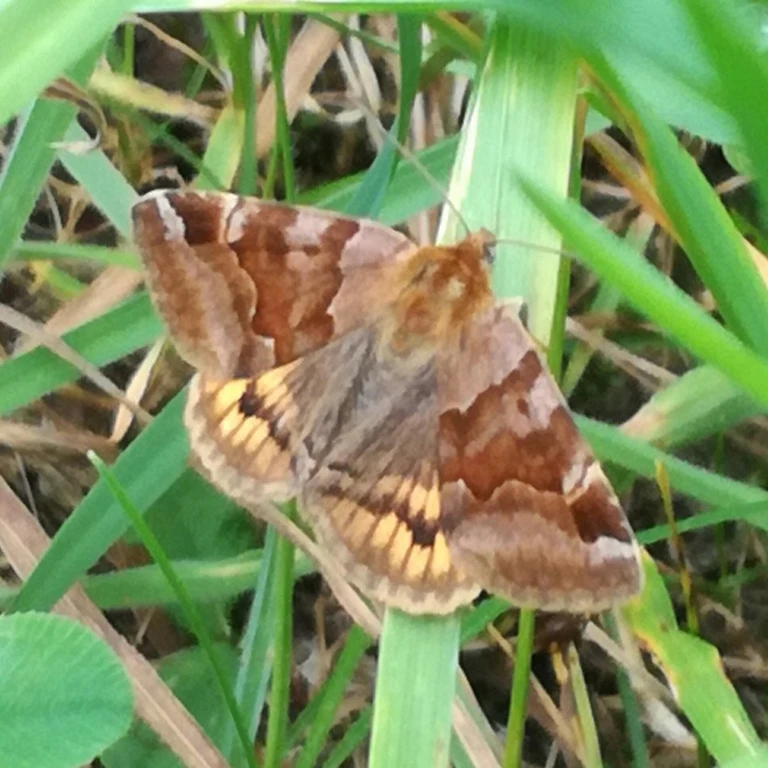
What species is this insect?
Euclidia glyphica
